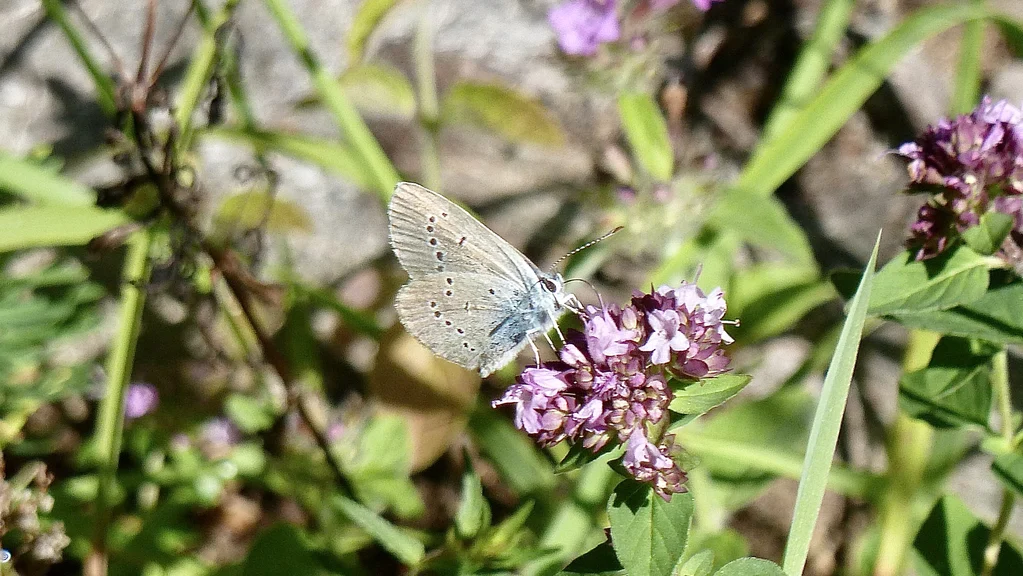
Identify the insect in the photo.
Cyaniris semiargus
